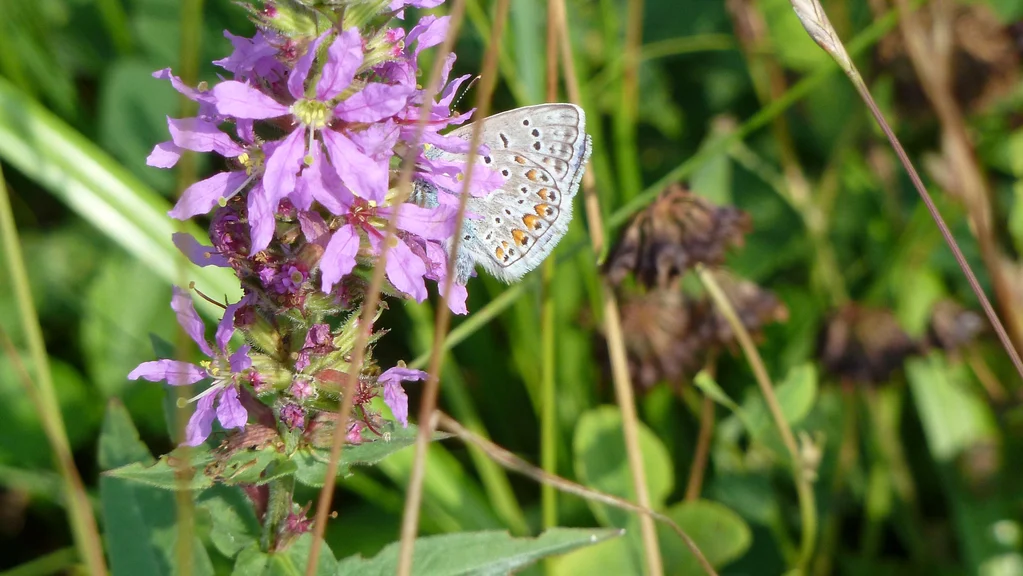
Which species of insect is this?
Polyommatus icarus
